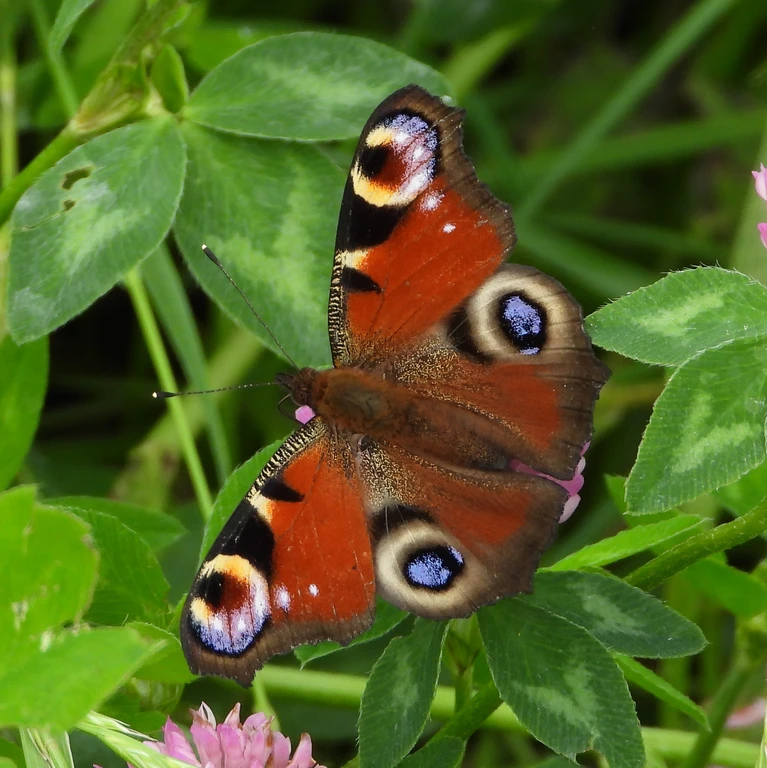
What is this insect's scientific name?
Aglais io
